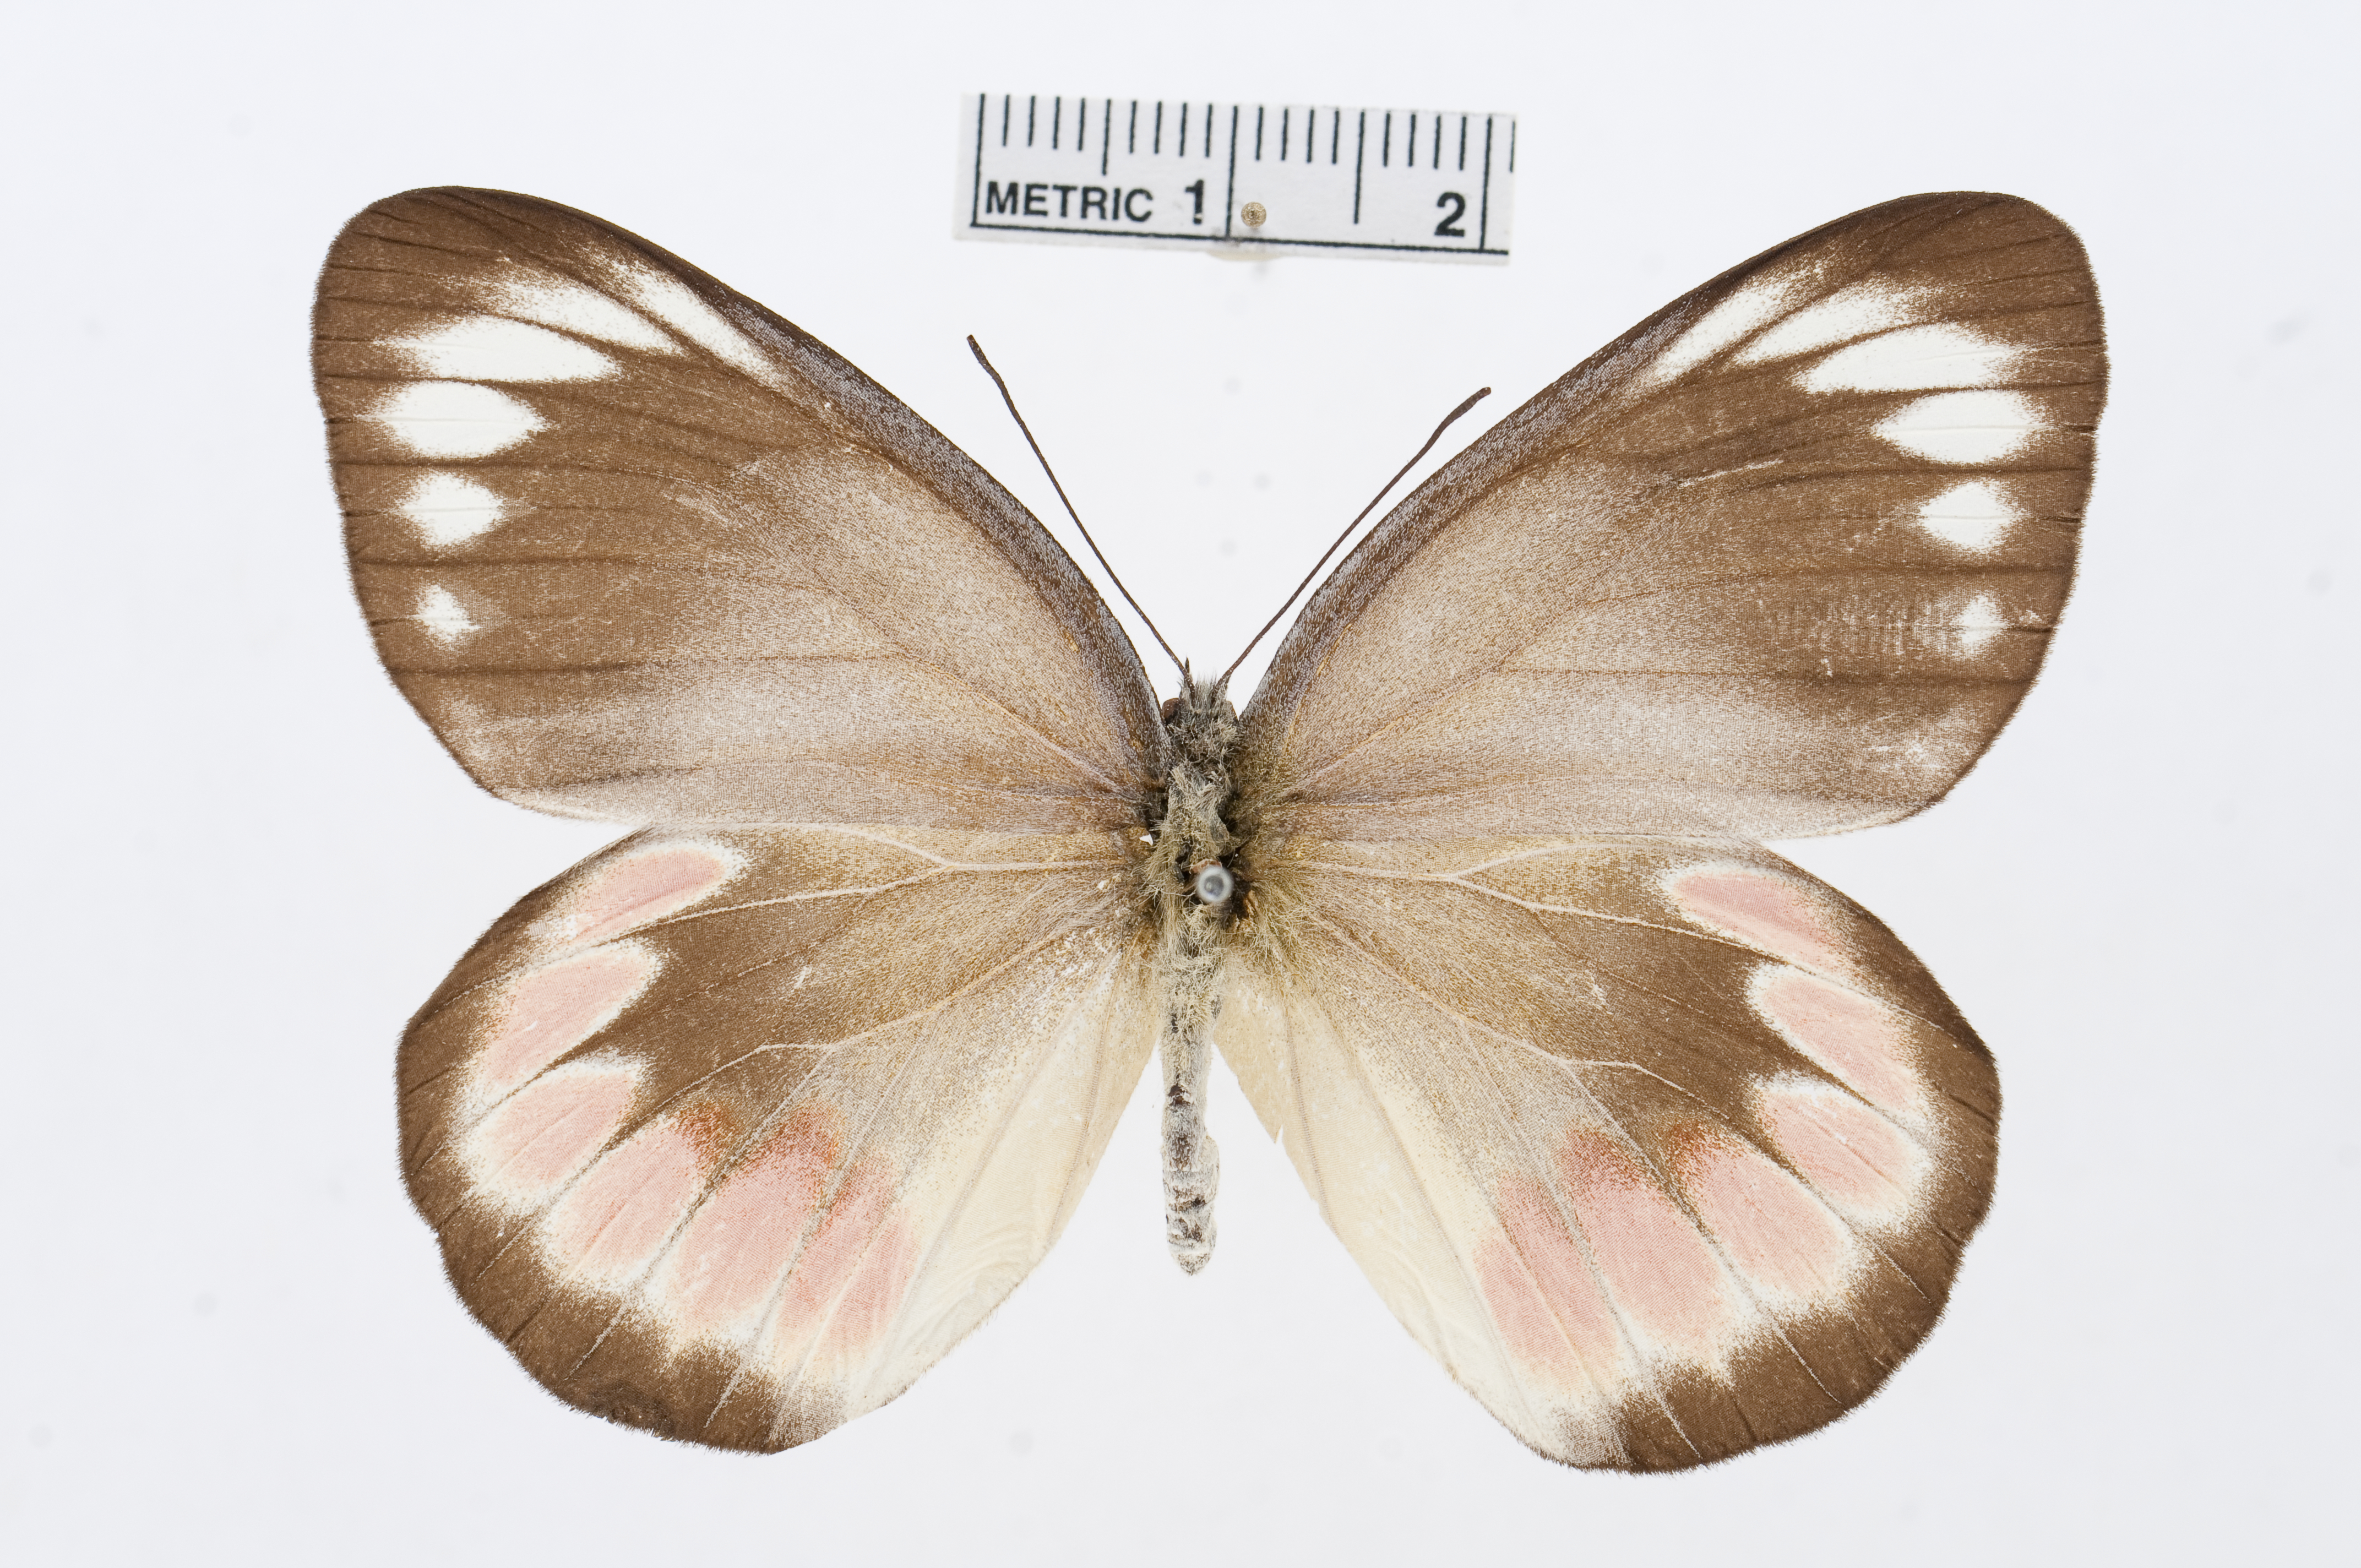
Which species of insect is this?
Delias schoenbergi
